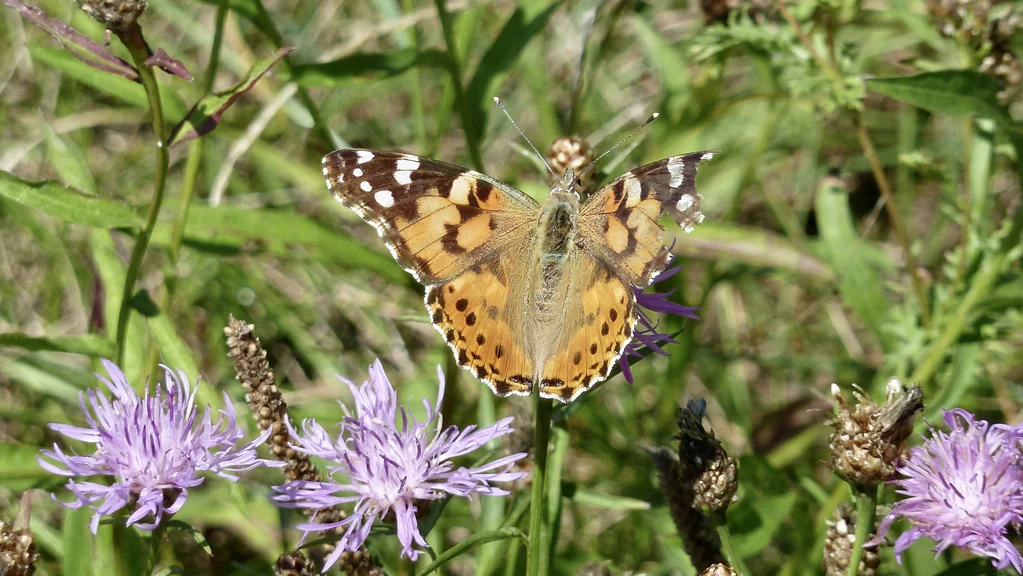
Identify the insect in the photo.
Vanessa cardui
